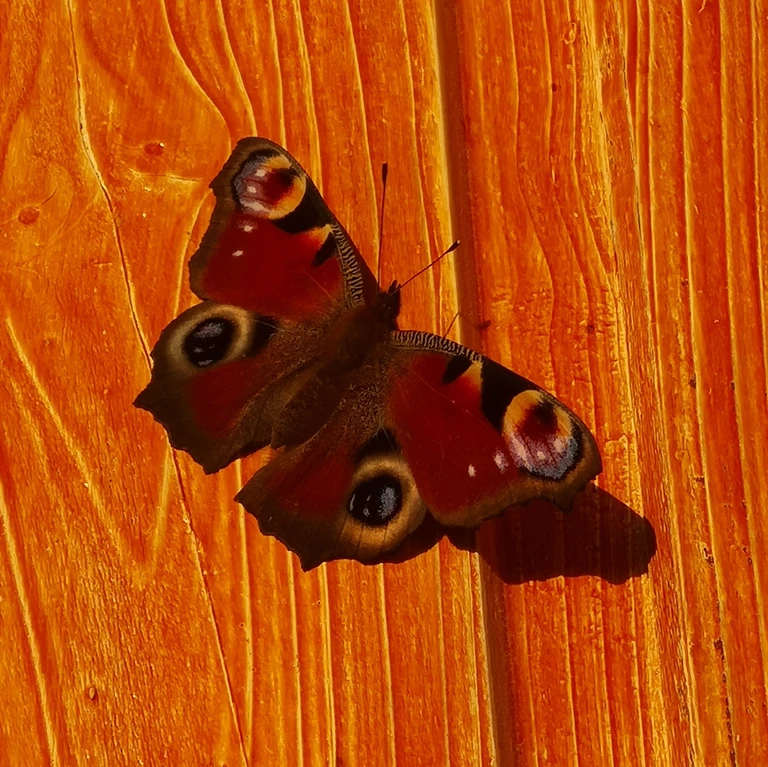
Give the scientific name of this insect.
Aglais io
